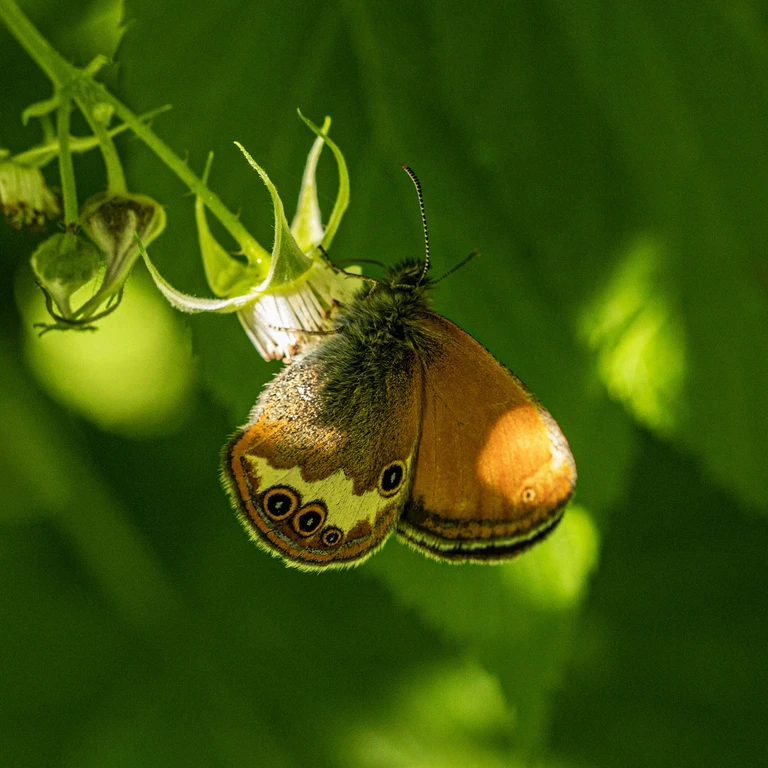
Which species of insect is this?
Coenonympha arcania
